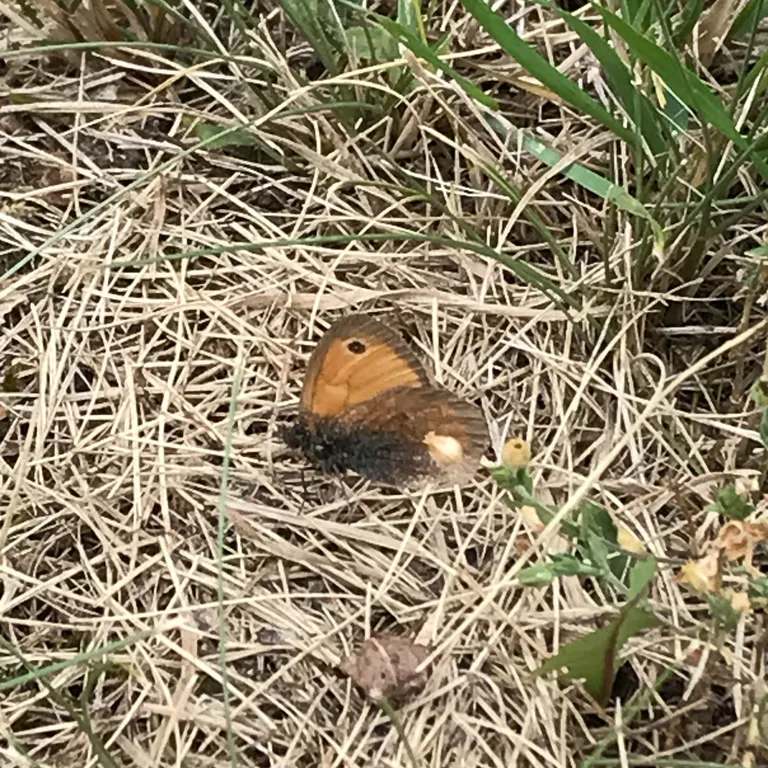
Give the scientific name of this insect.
Coenonympha pamphilus
